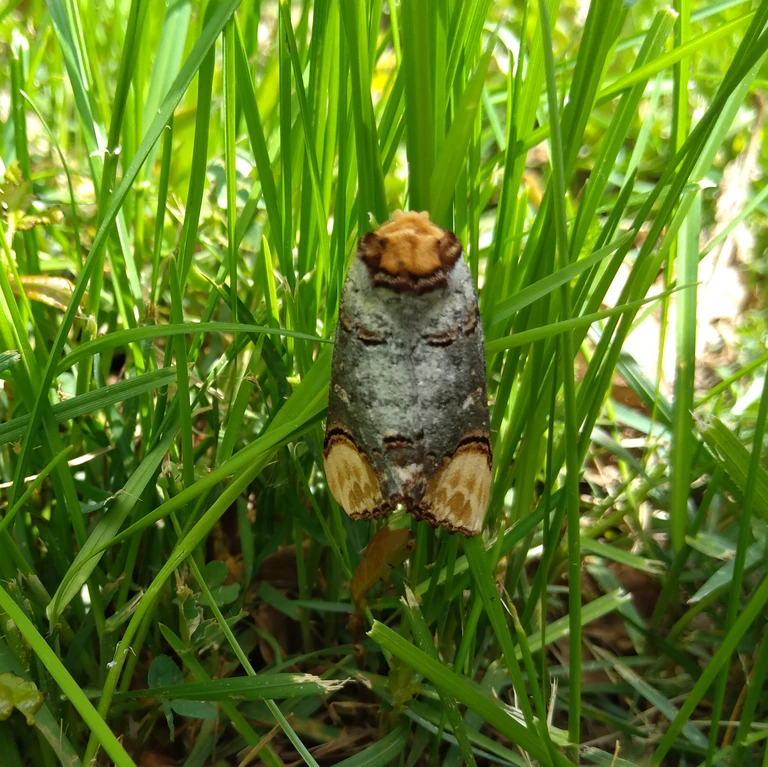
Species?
Phalera bucephala
